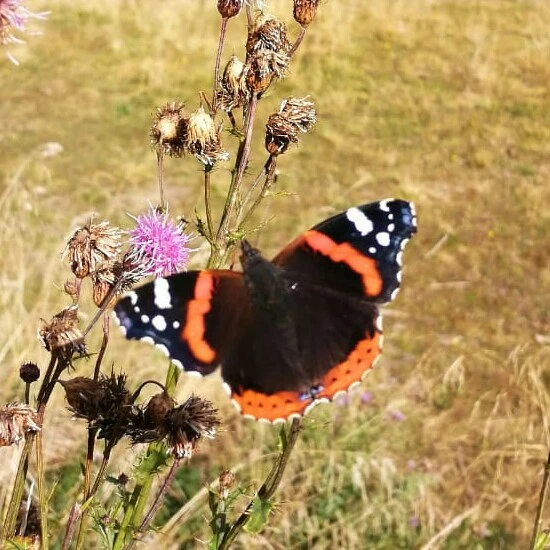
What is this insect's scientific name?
Vanessa atalanta
